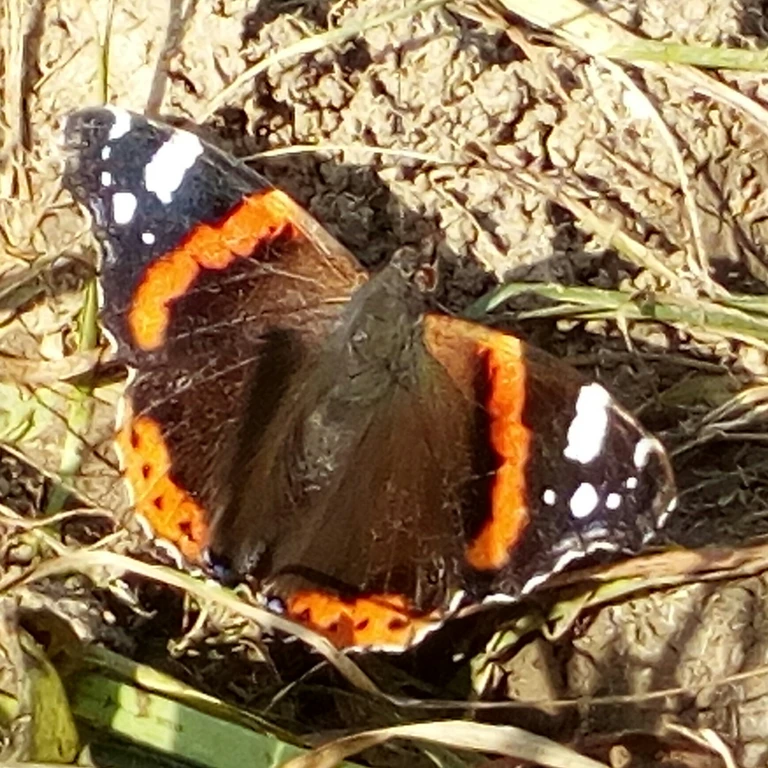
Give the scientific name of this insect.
Vanessa atalanta
